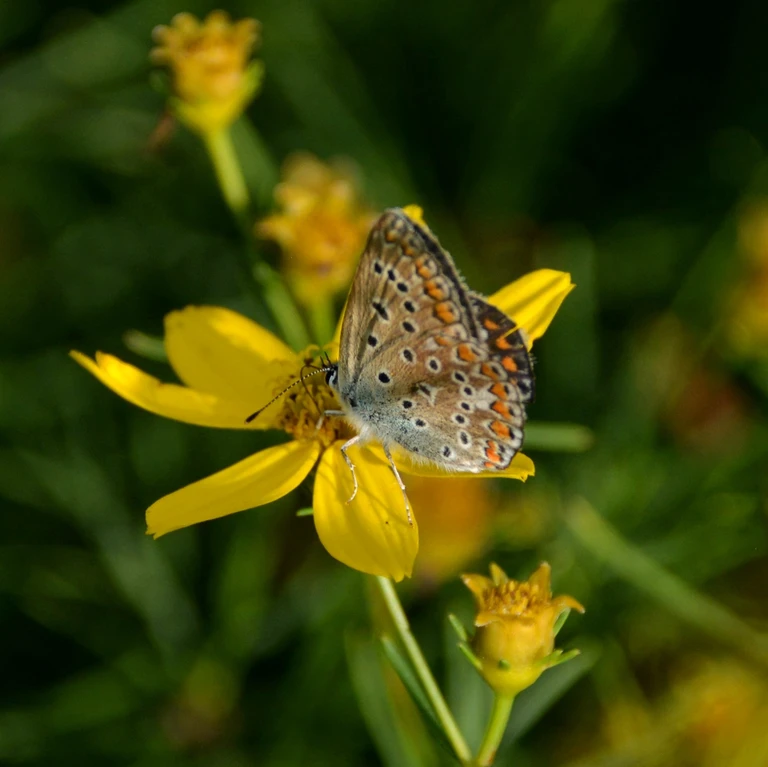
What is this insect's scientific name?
Polyommatus icarus
